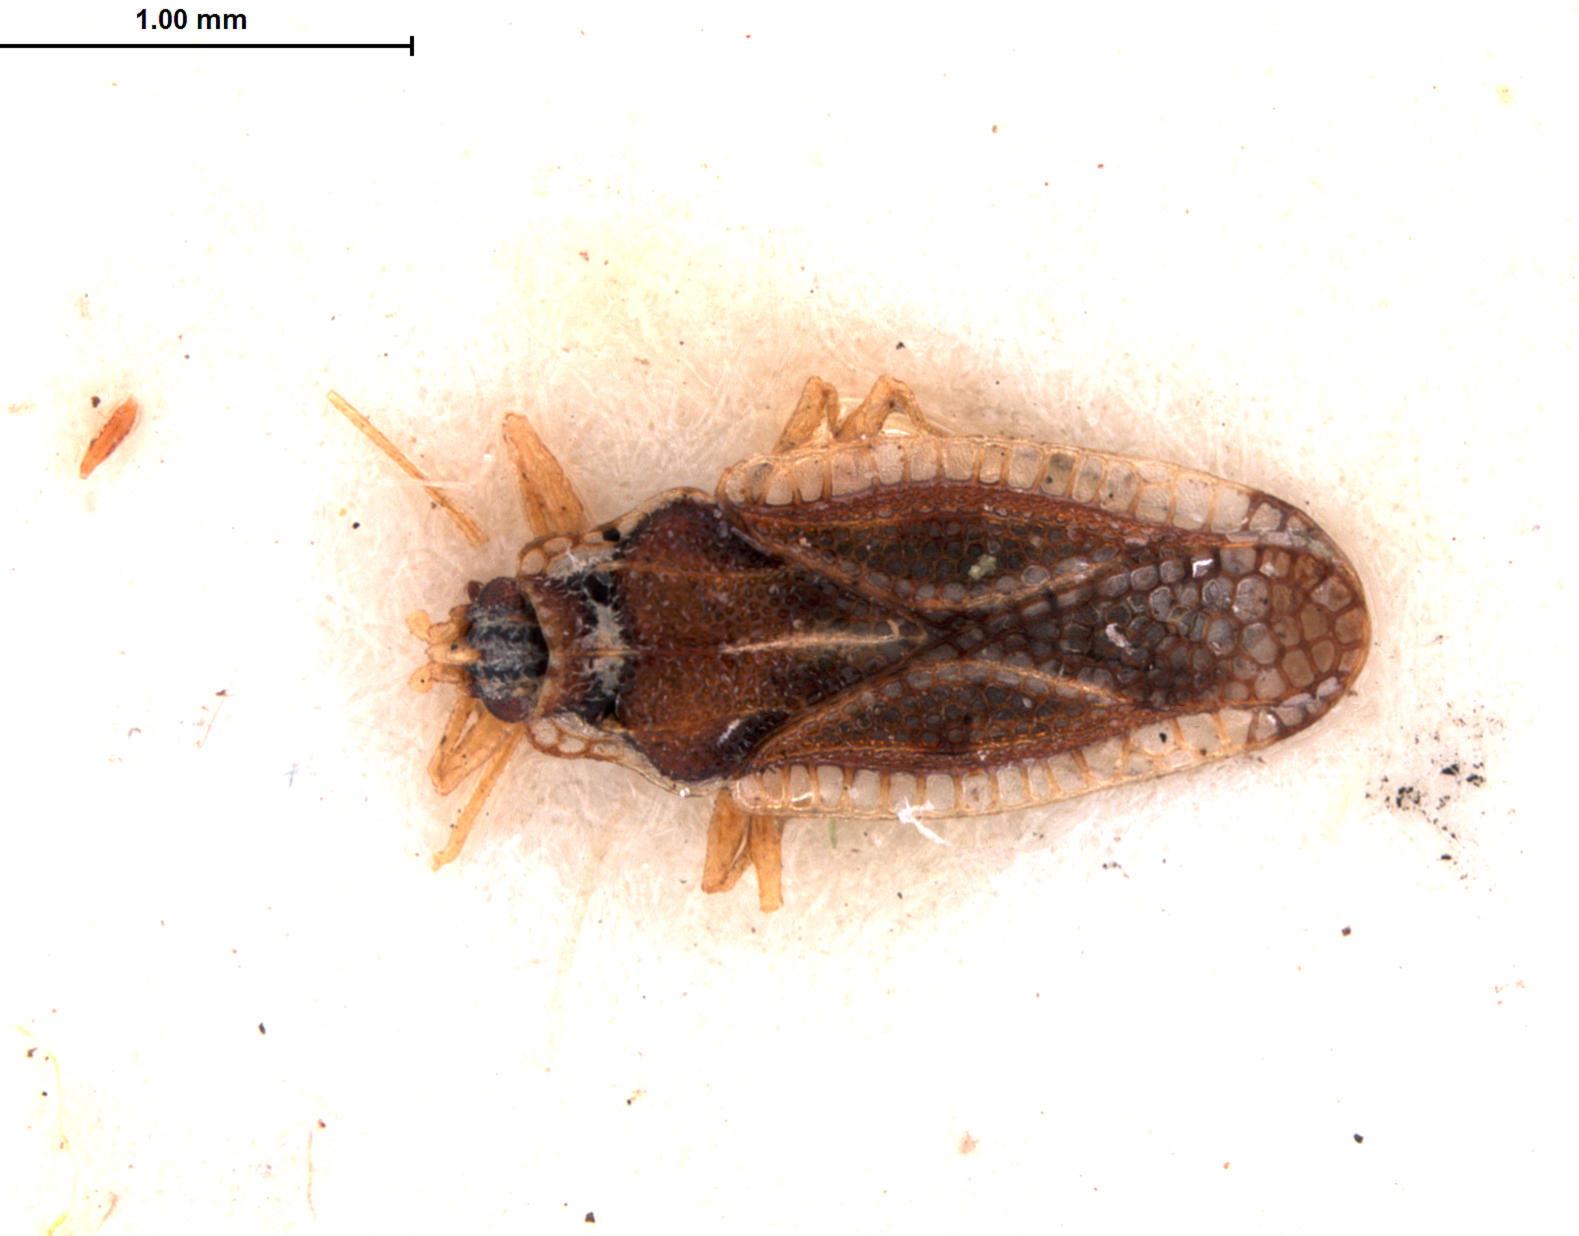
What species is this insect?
Leptopharsa quadrata
